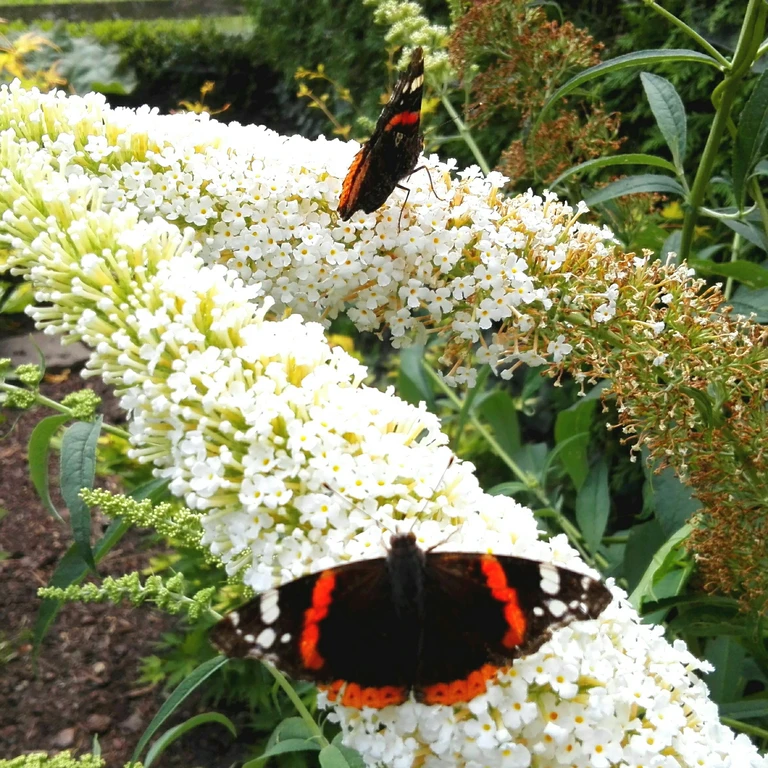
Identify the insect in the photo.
Vanessa atalanta
